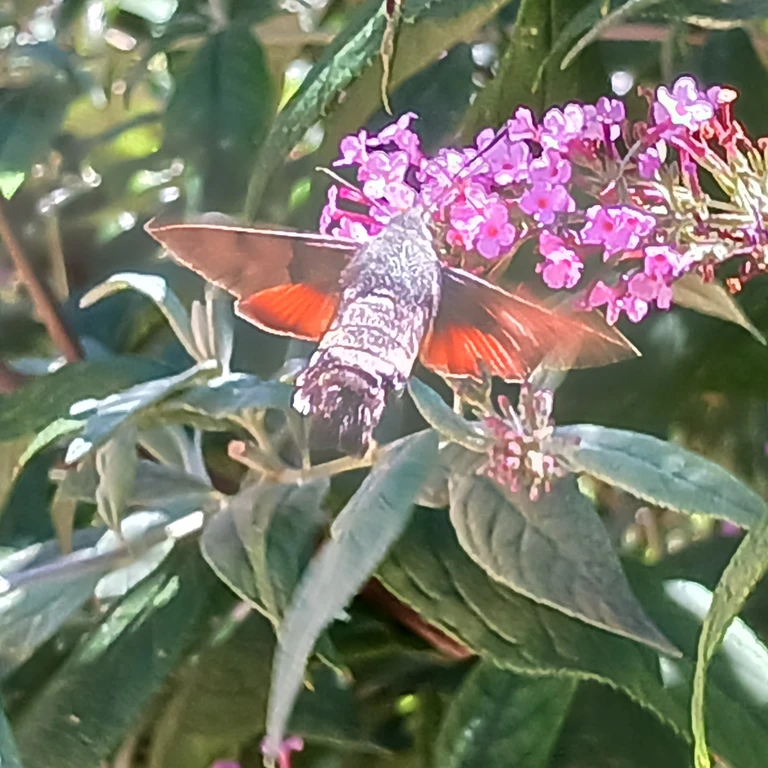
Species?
Macroglossum stellatarum
